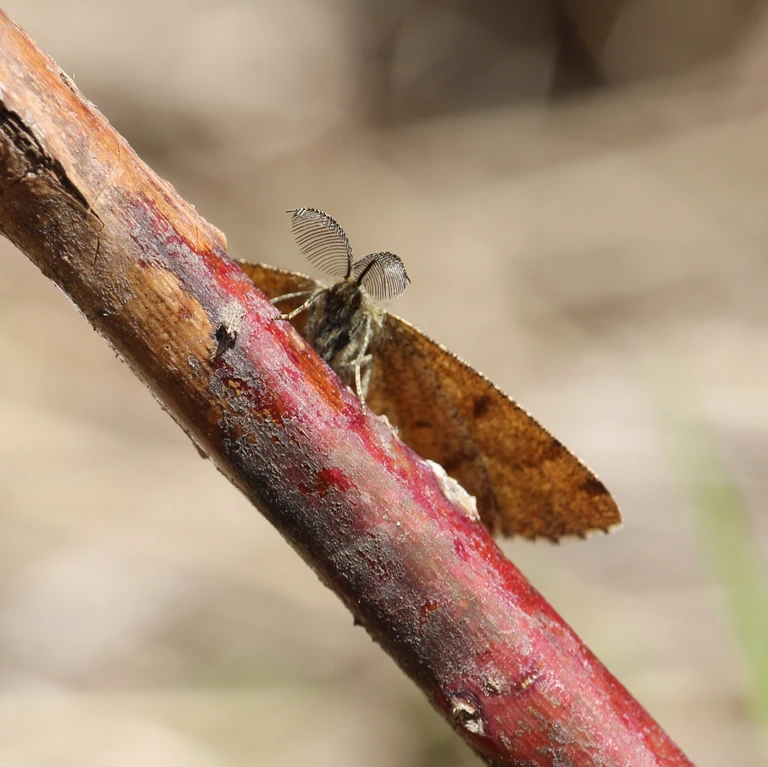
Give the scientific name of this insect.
Ematurga atomaria
